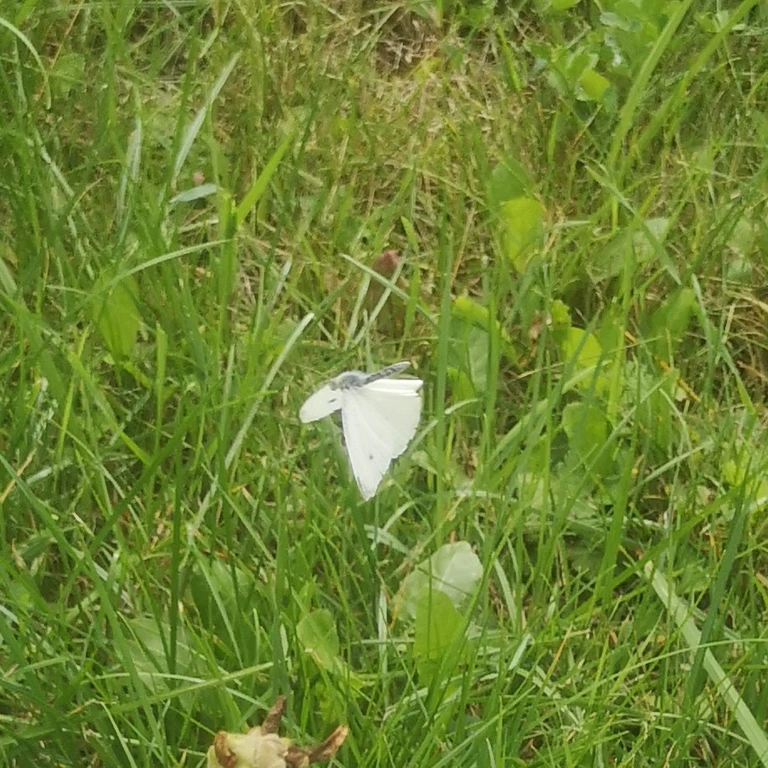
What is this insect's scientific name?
Pieris rapae
